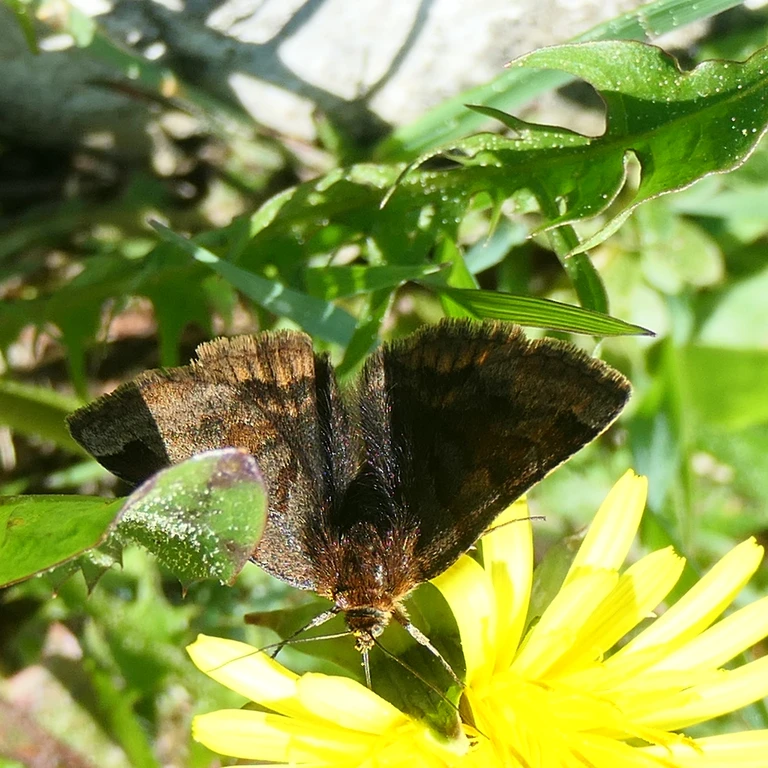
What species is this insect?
Euclidia glyphica
